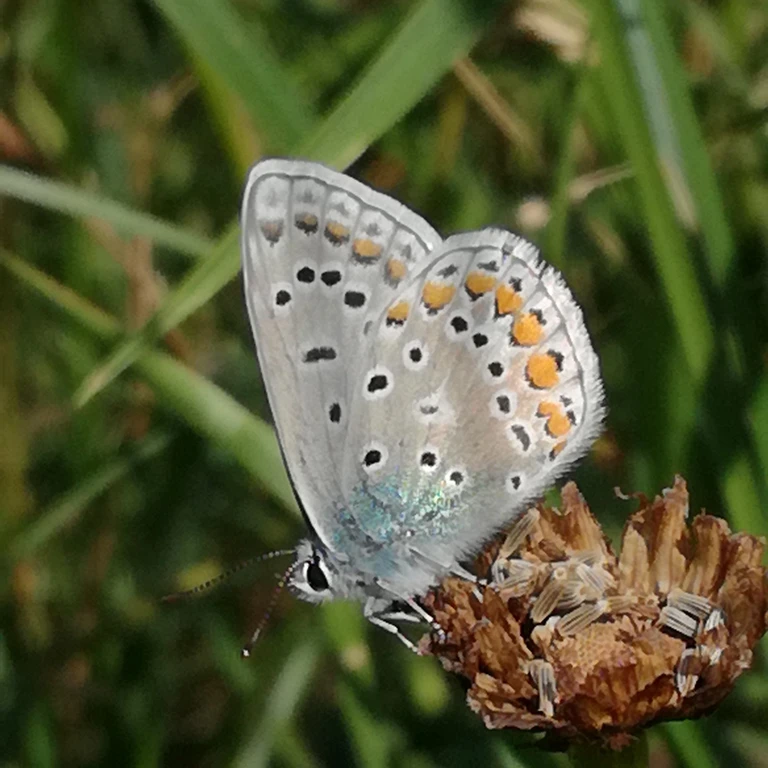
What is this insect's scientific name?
Polyommatus icarus
